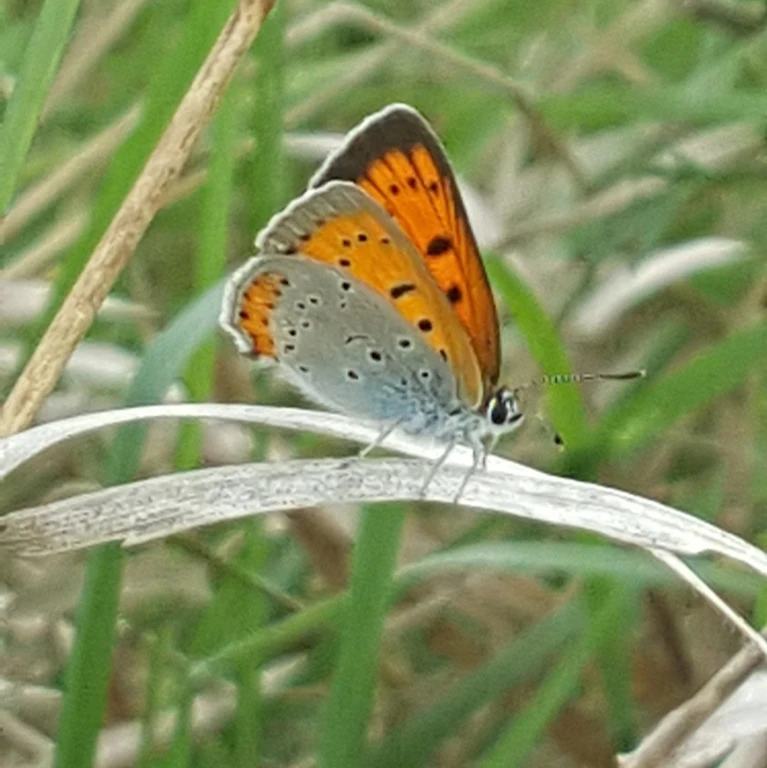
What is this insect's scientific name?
Lycaena dispar
